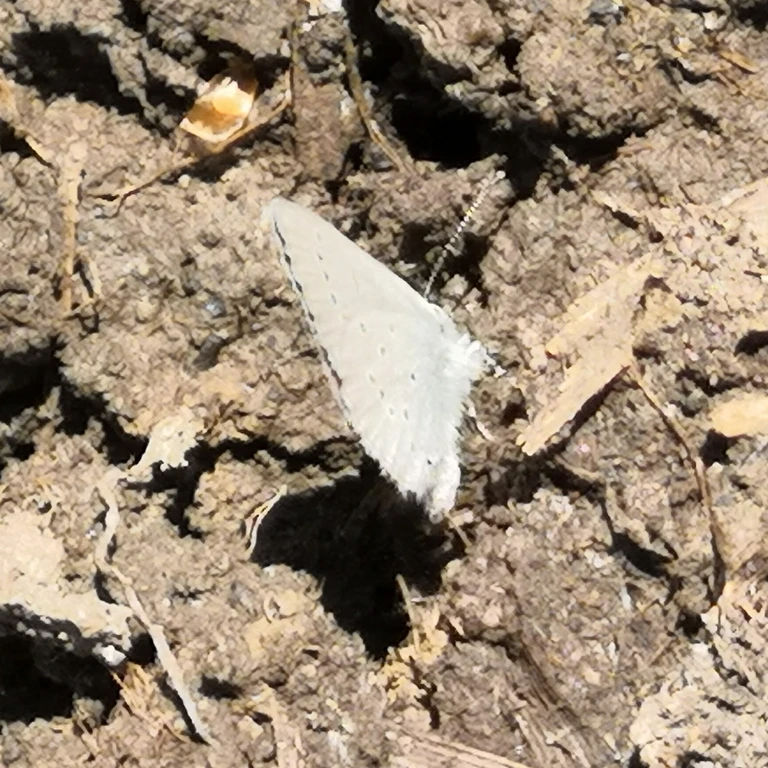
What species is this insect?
Cupido minimus
